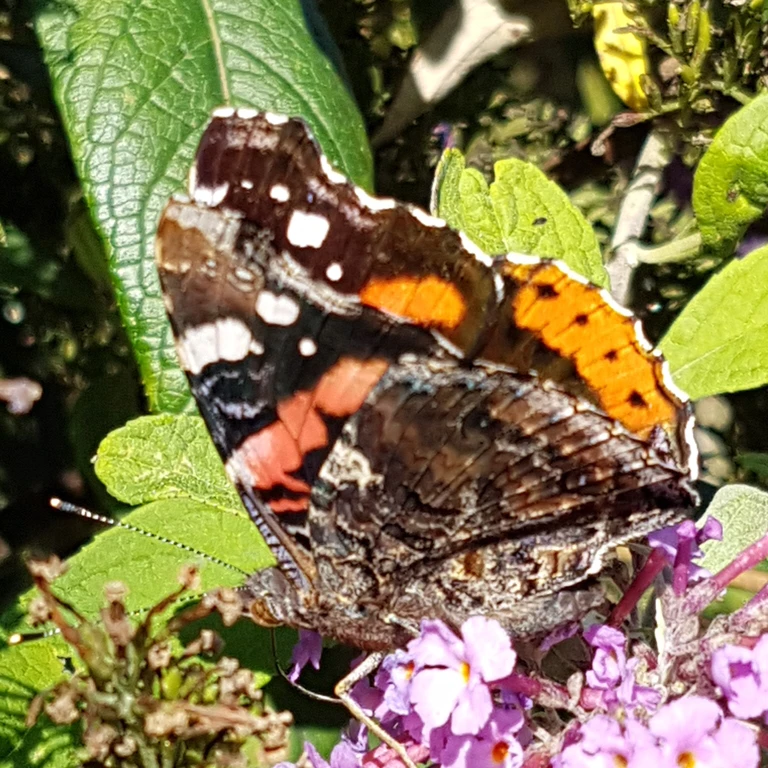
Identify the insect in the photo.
Vanessa atalanta
